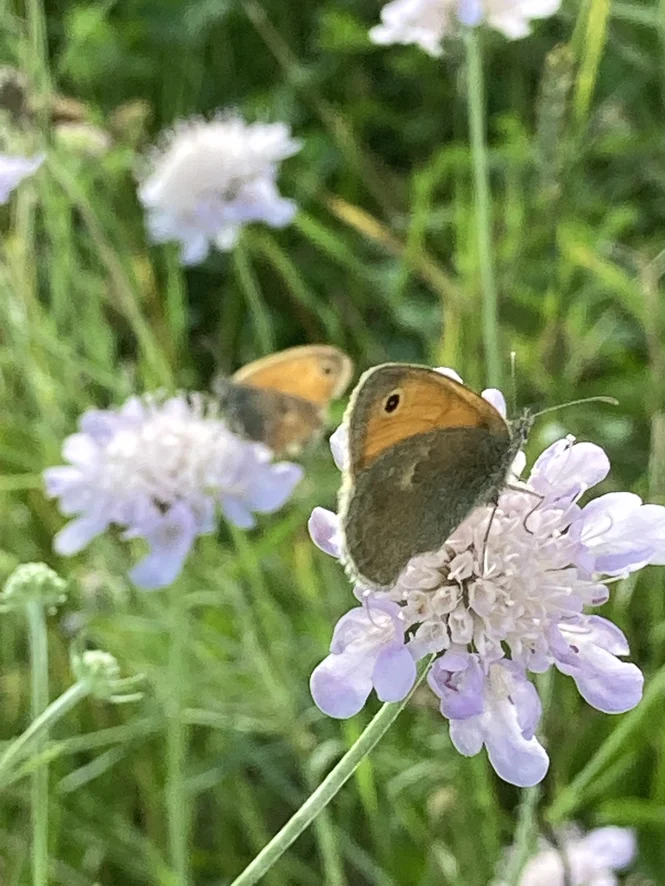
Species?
Coenonympha pamphilus
